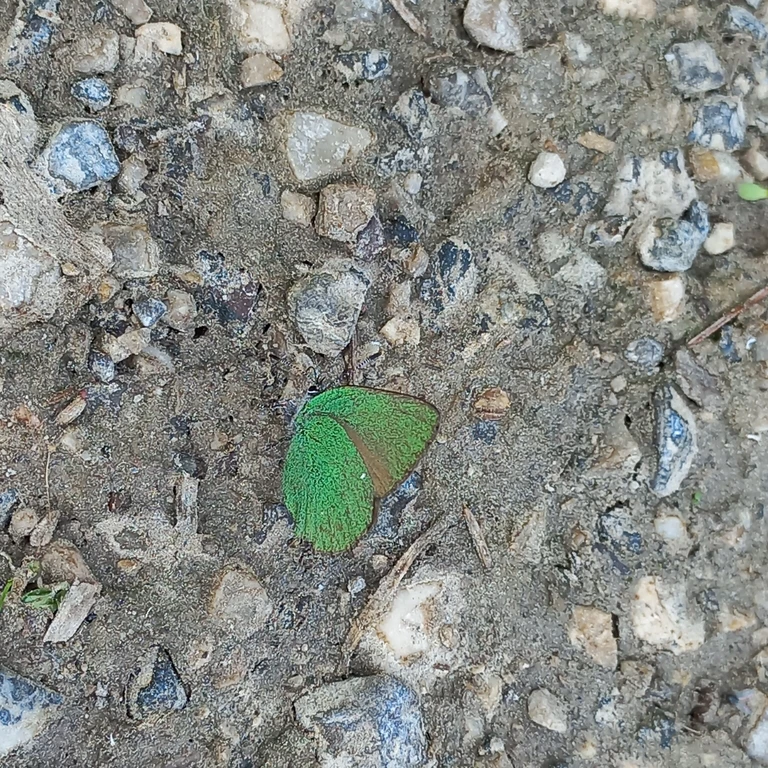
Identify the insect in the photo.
Callophrys rubi
